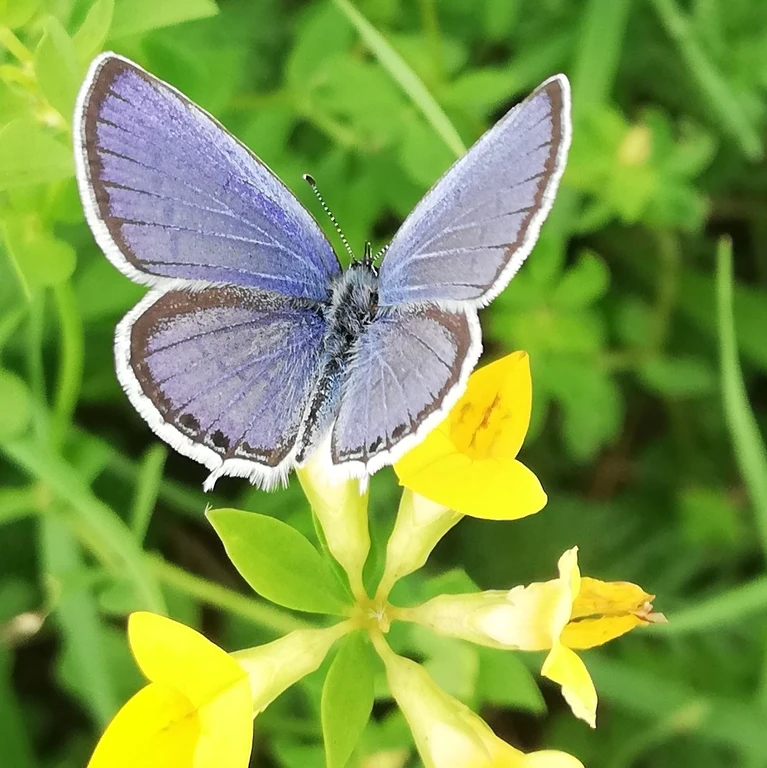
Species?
Cupido argiades (also Elkalyce argiades)
